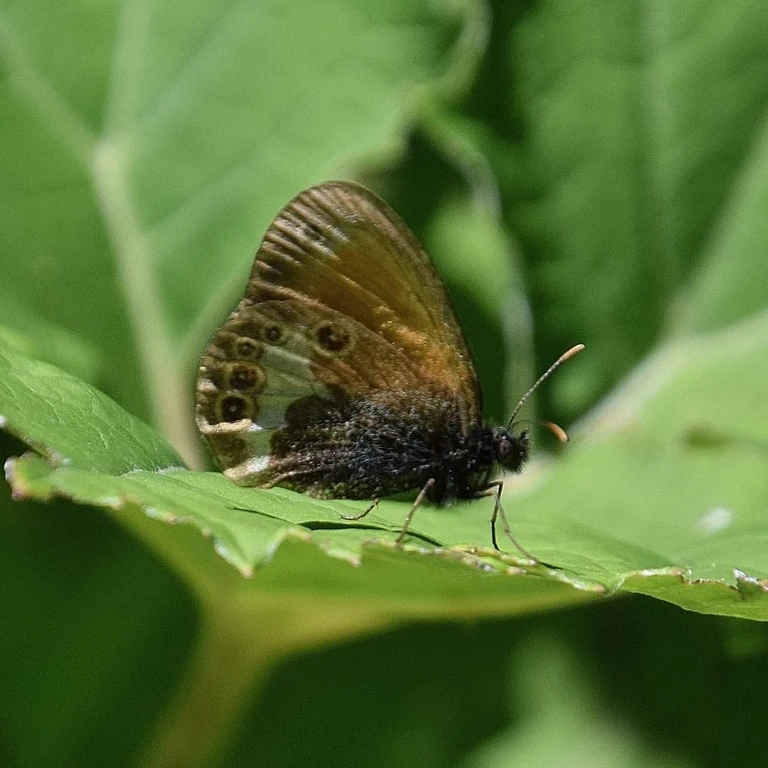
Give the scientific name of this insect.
Coenonympha arcania
